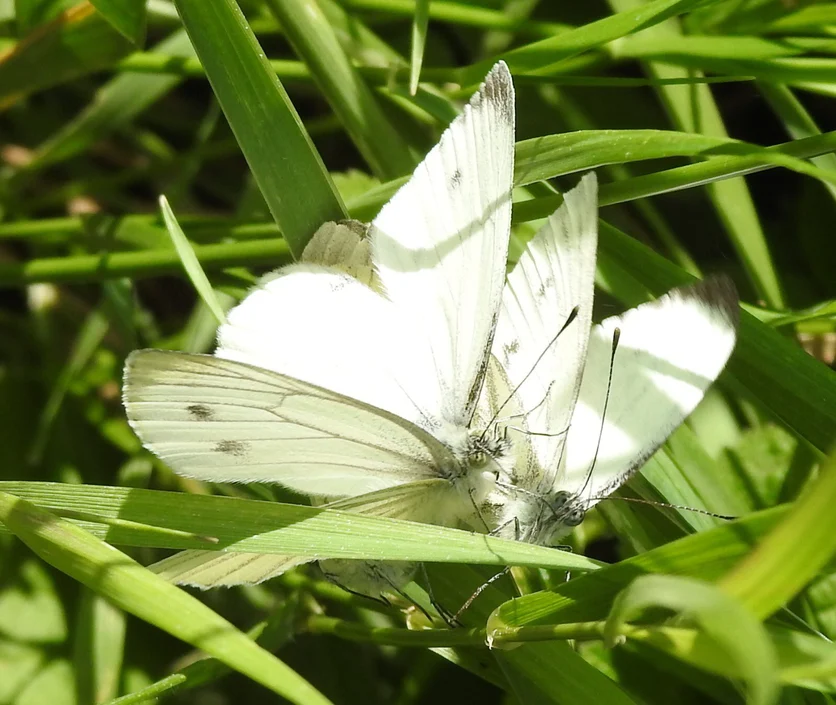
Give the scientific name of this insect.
Pieris napi
